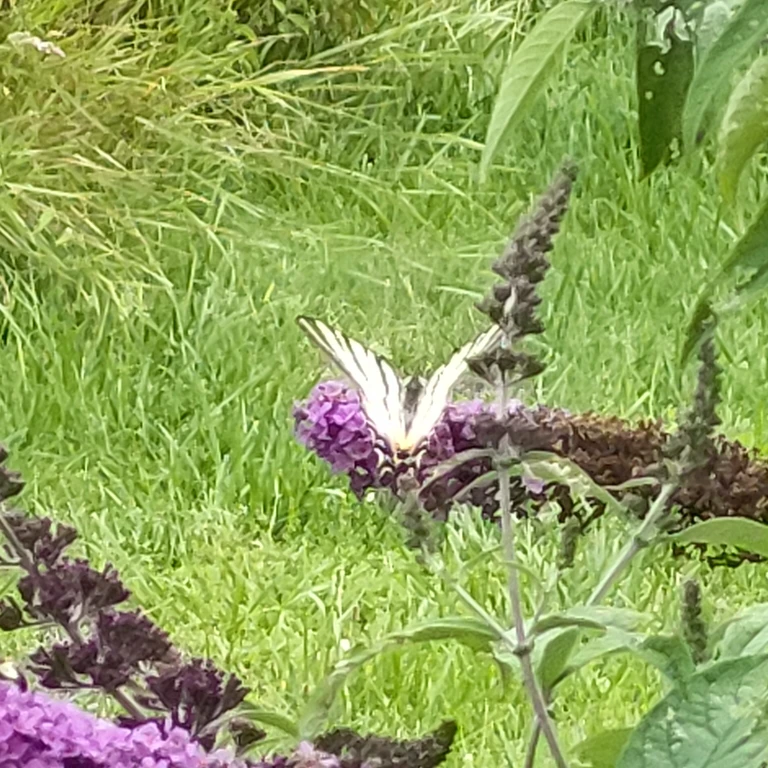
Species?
Iphiclides podalirius
